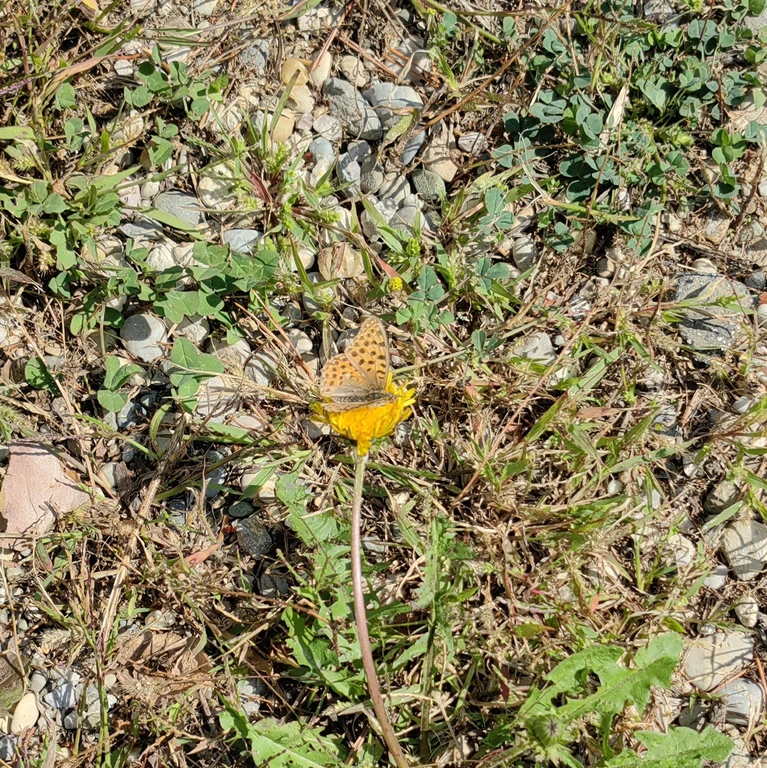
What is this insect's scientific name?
Issoria lathonia
